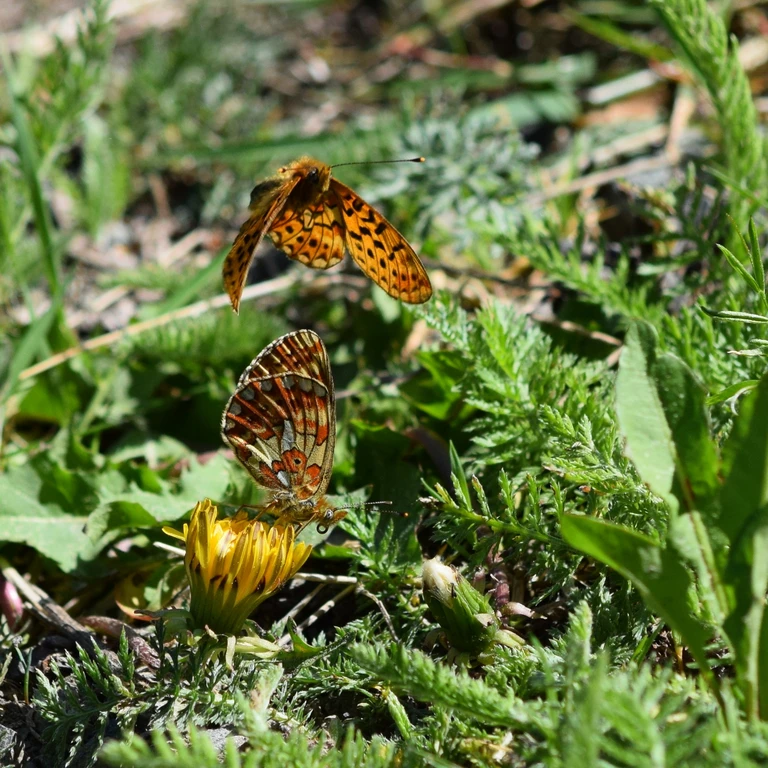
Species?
Boloria euphrosyne (also Clossiana euphrosyne)
